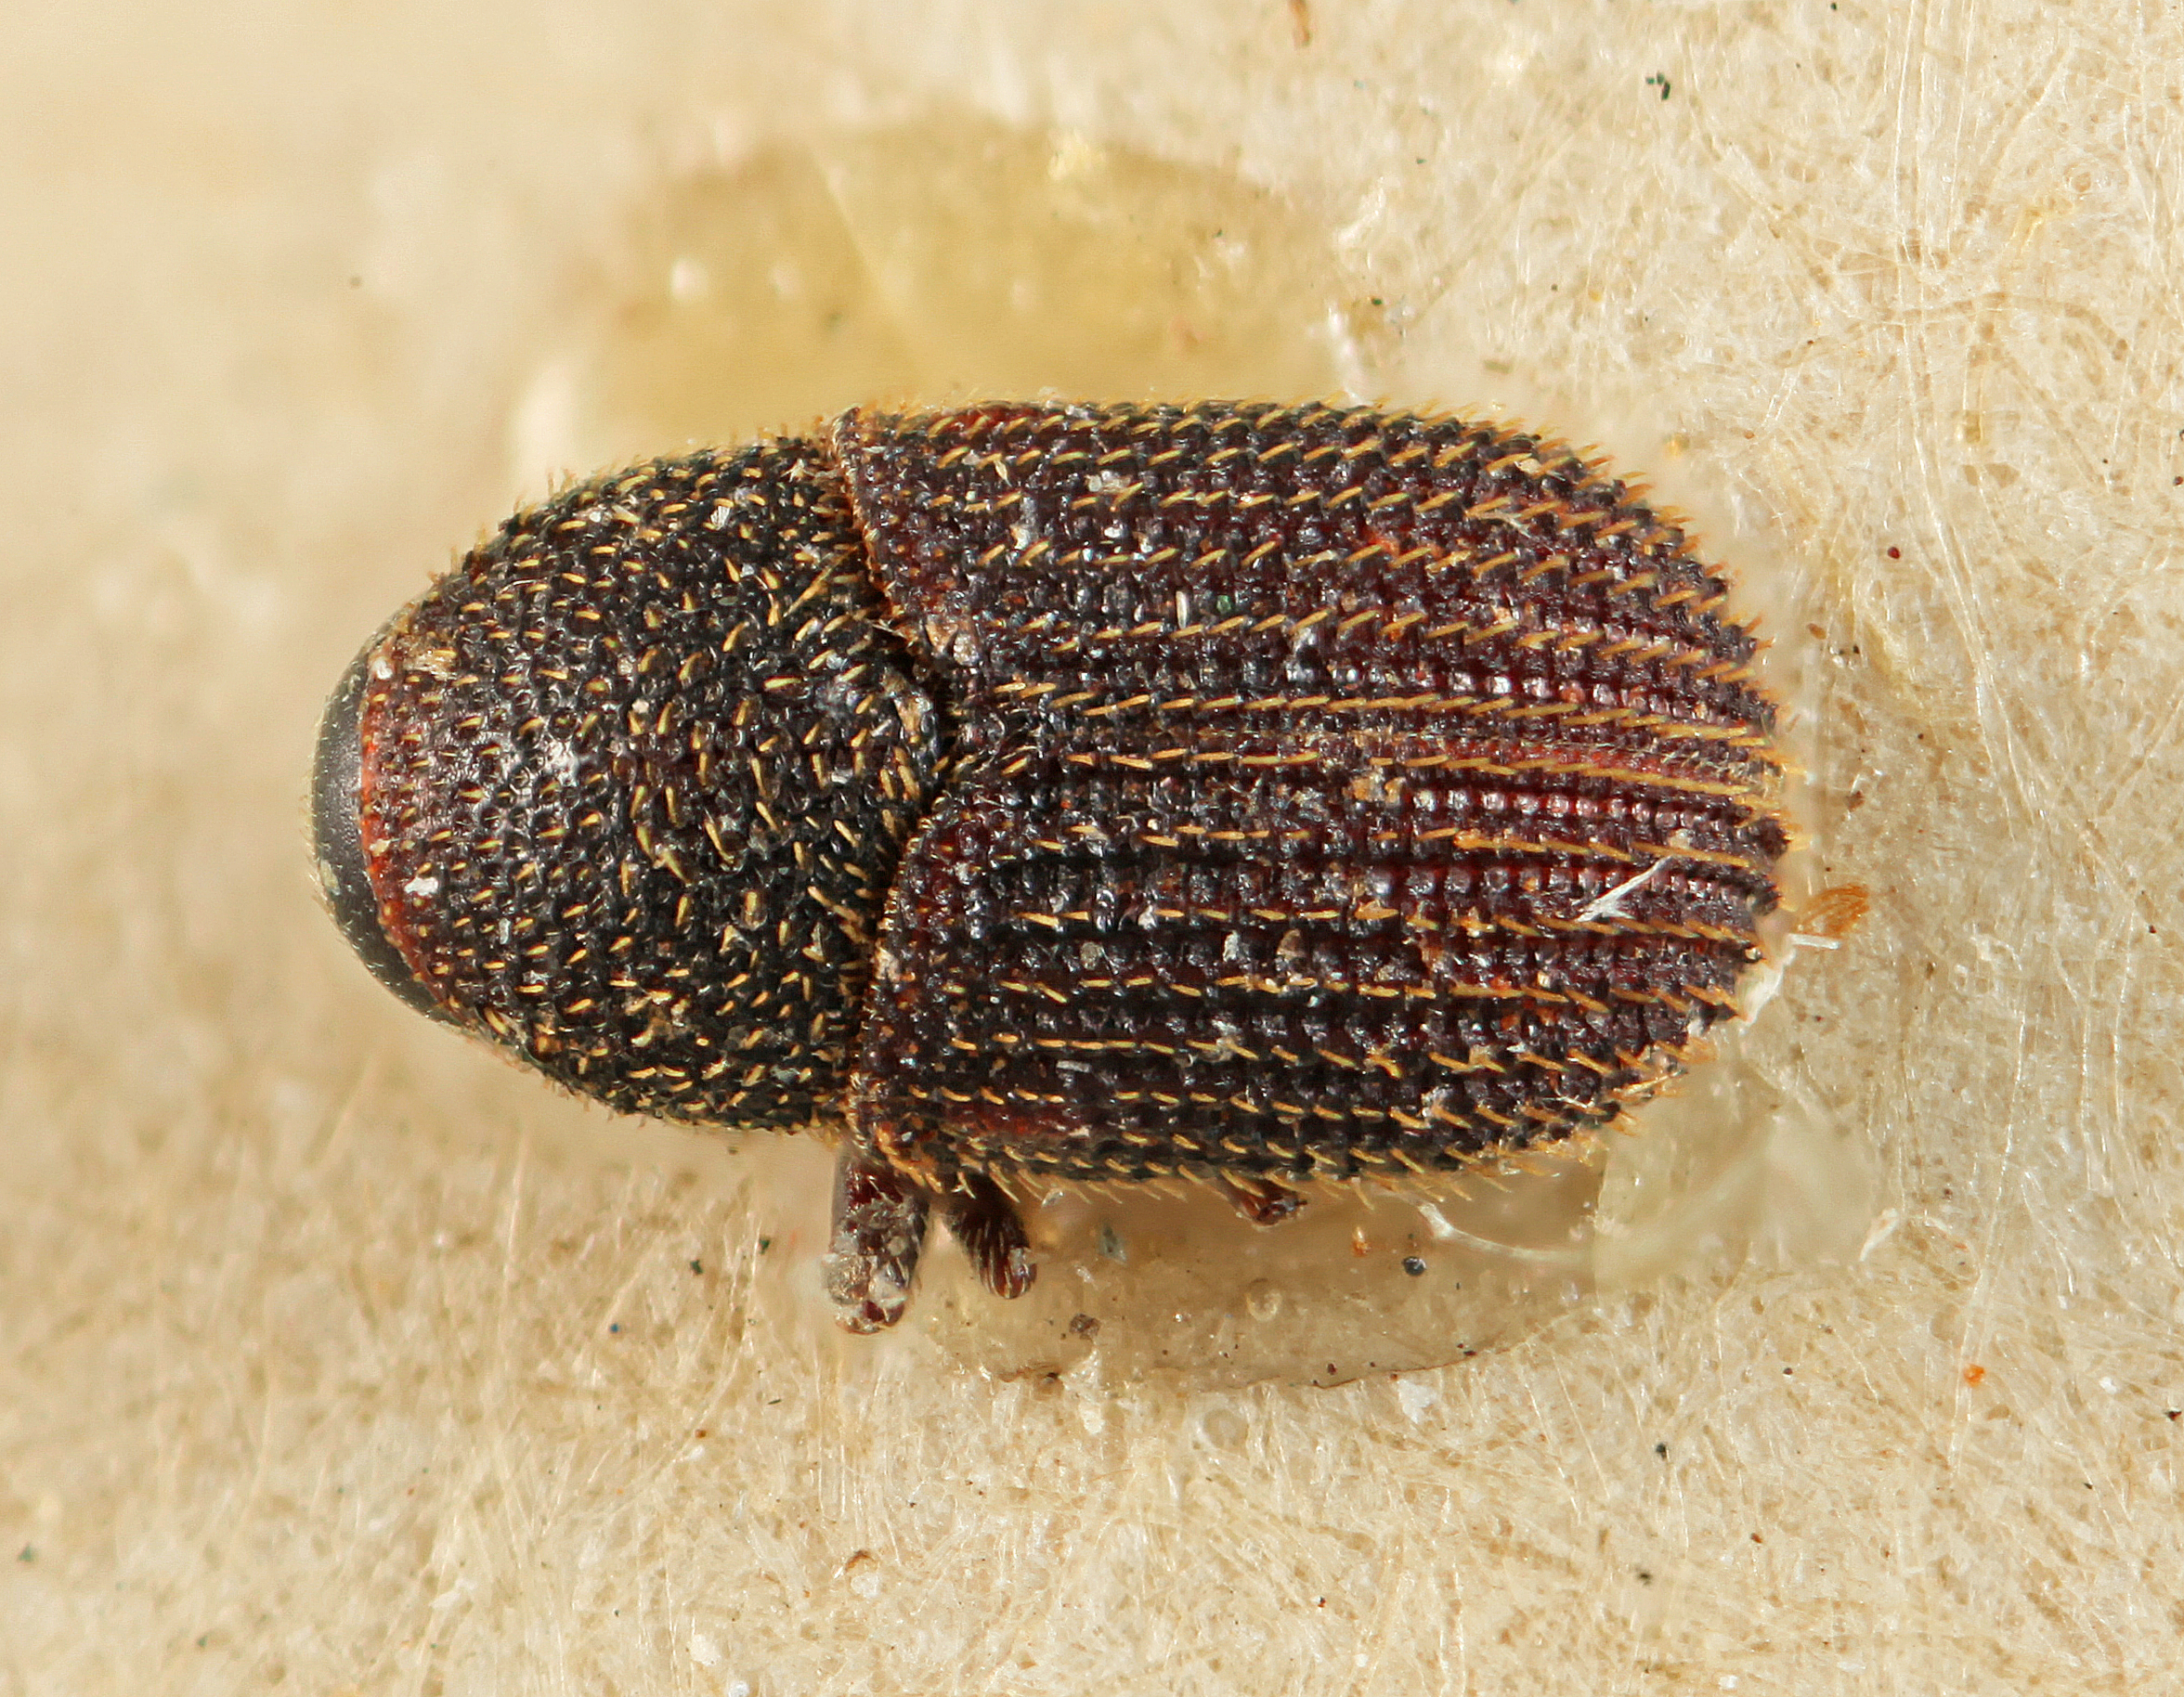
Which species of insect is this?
Phloeotribus tuberculatus
